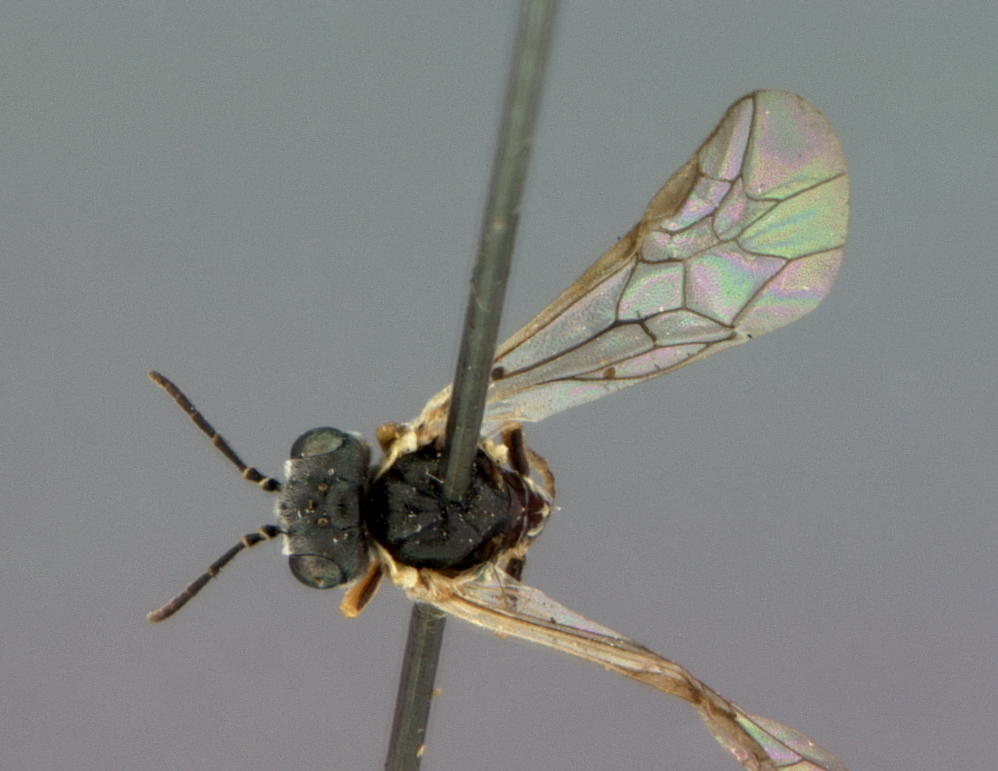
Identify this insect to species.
Periclista leucostoma
